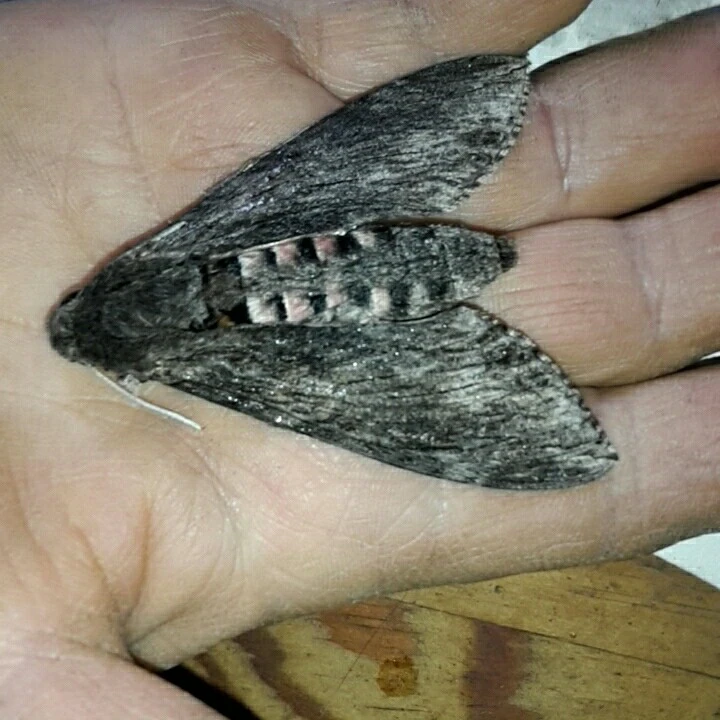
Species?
Agrius convolvuli
